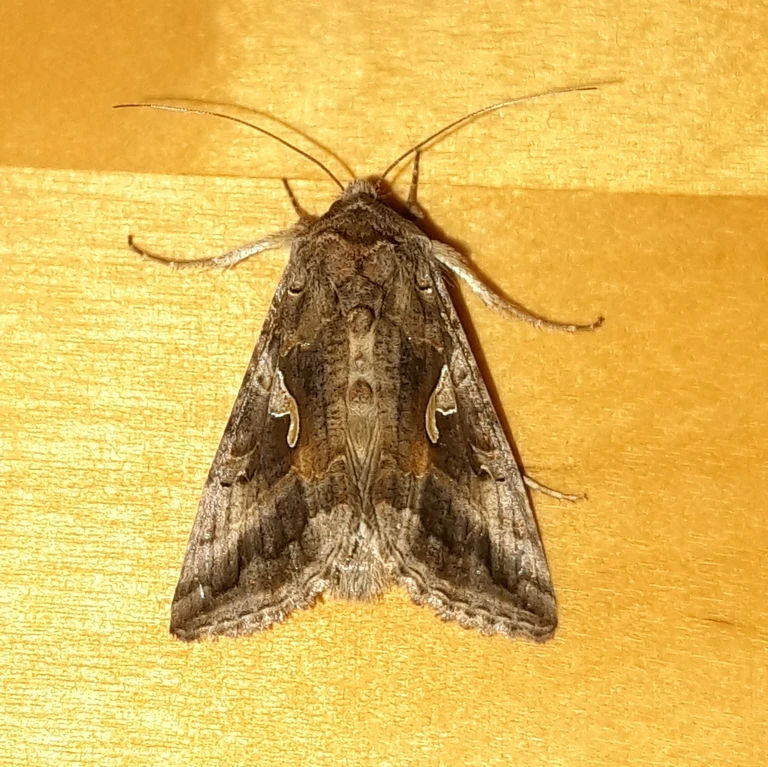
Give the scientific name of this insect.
Autographa gamma
